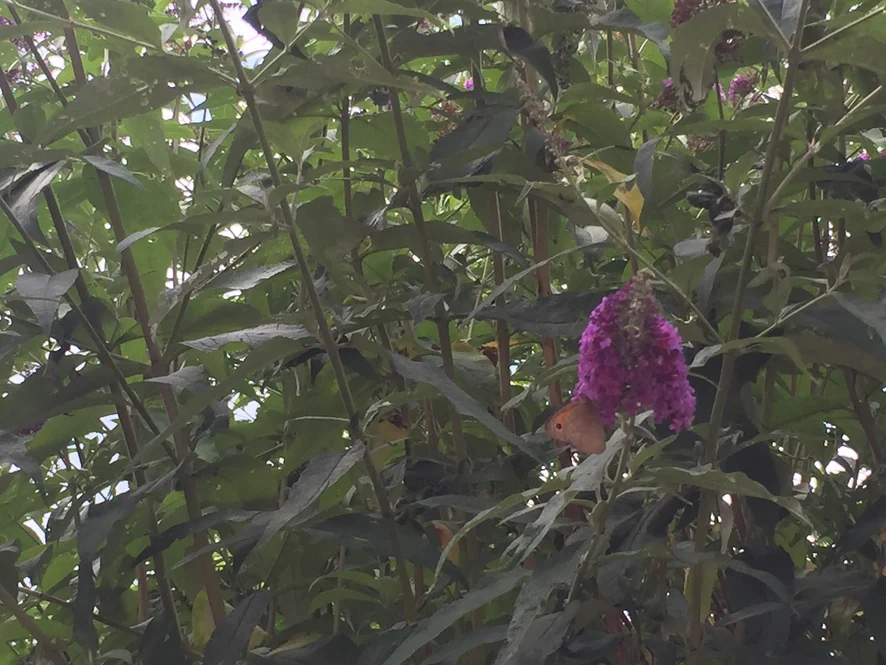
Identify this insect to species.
Maniola jurtina
